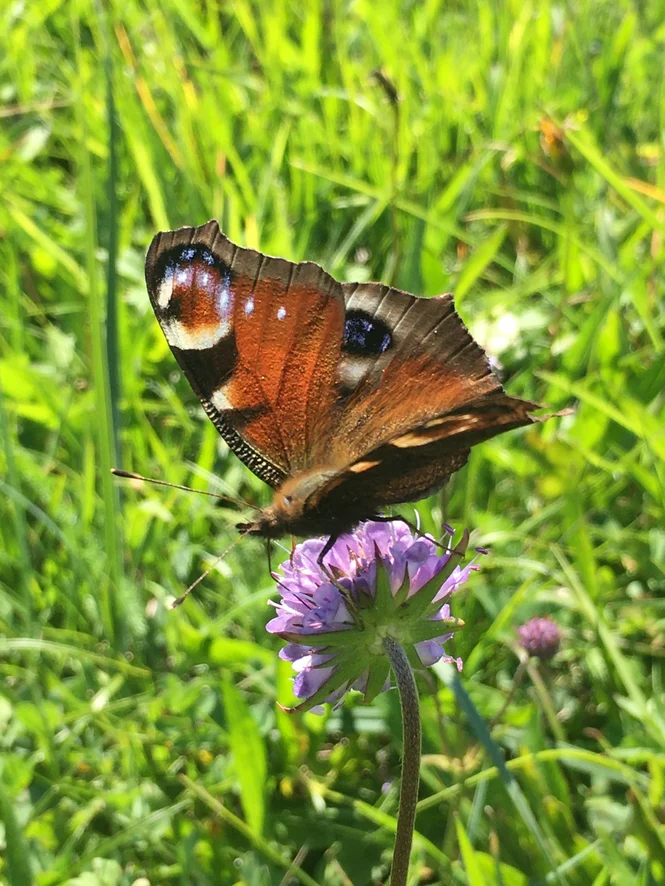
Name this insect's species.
Aglais io
